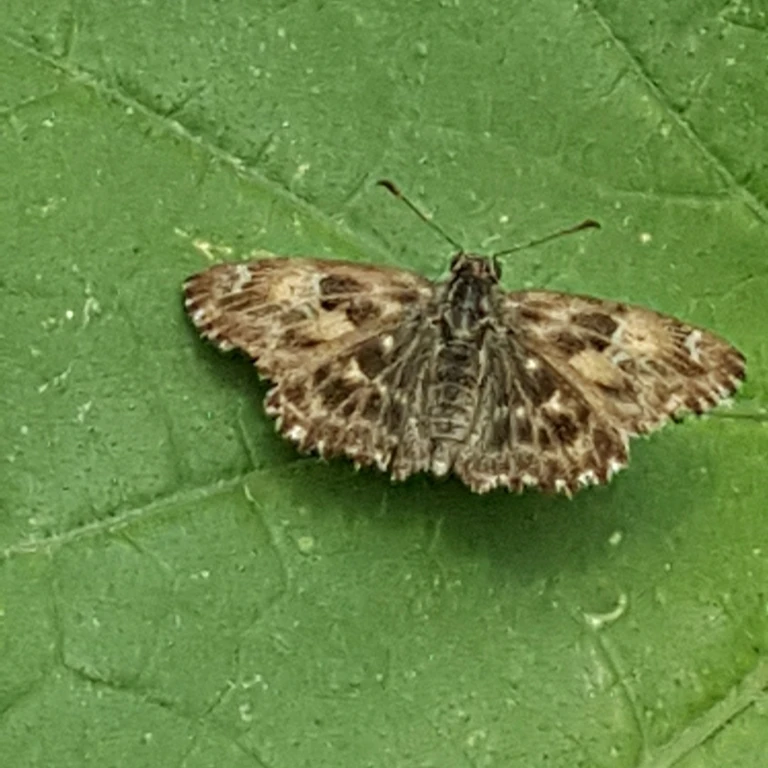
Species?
Carcharodus alceae
